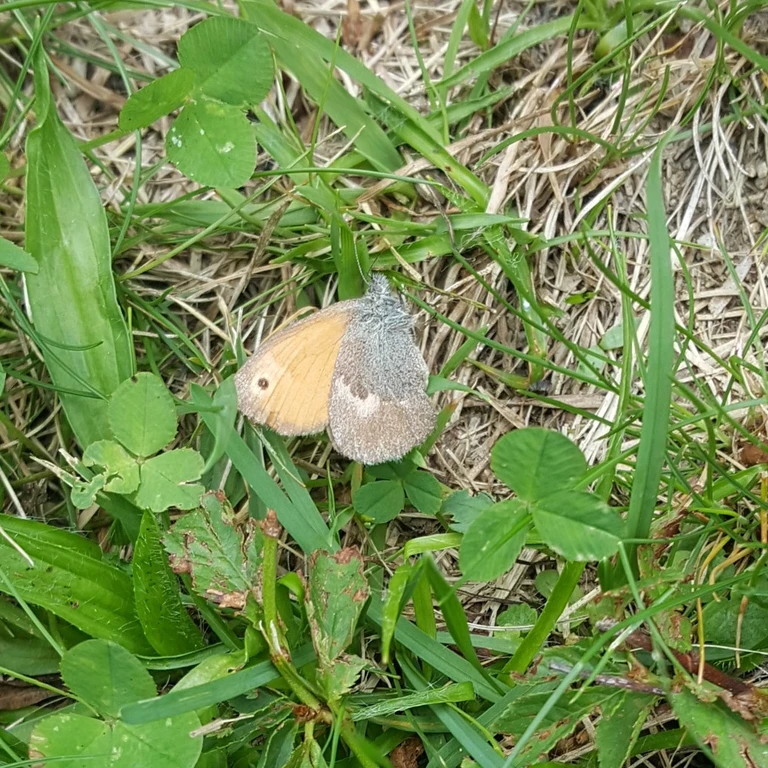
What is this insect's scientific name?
Coenonympha pamphilus
